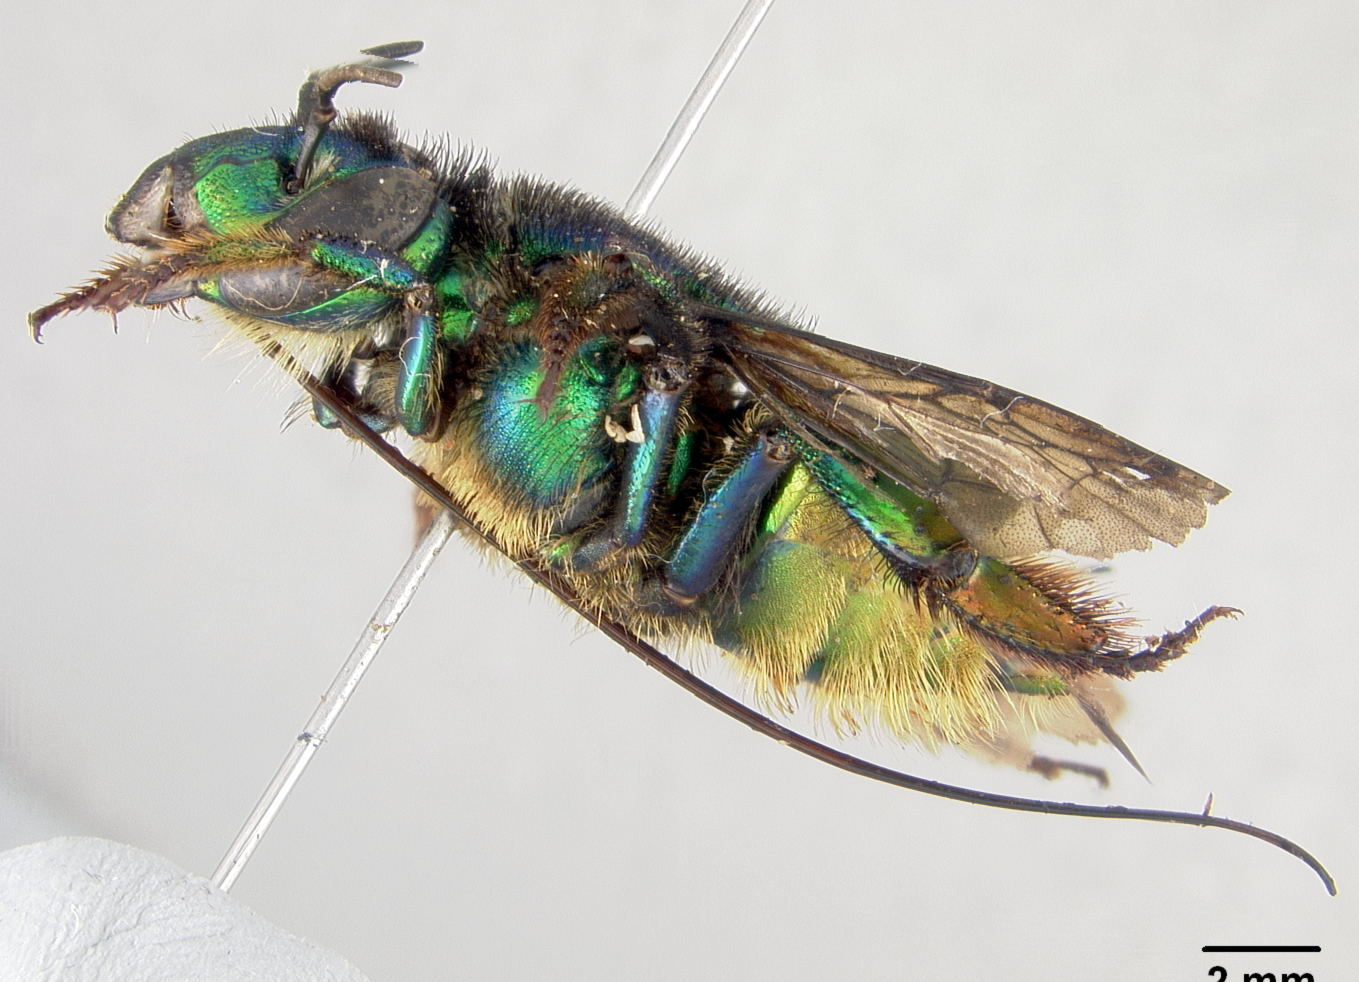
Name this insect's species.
Euglossa lugubris
